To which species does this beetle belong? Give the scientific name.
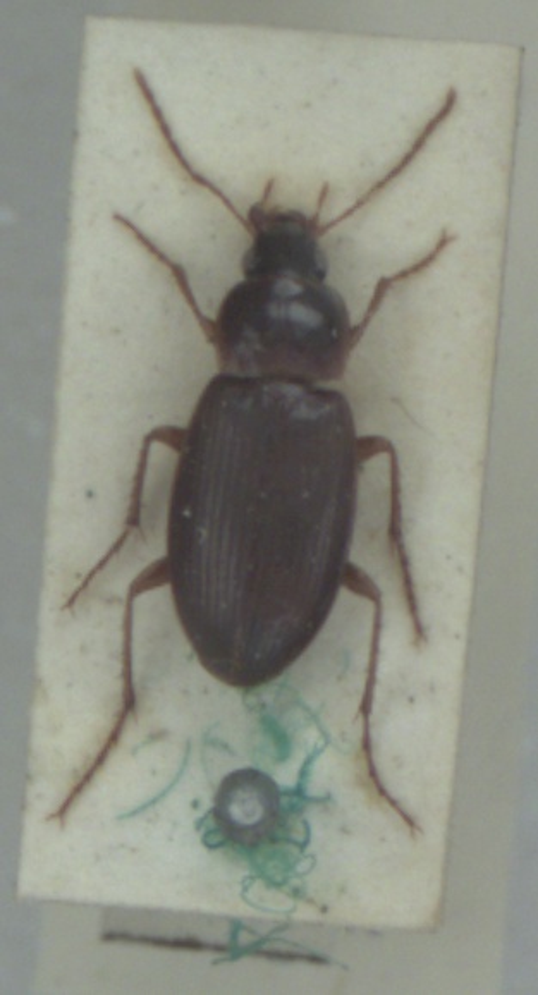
Calathus mollis
